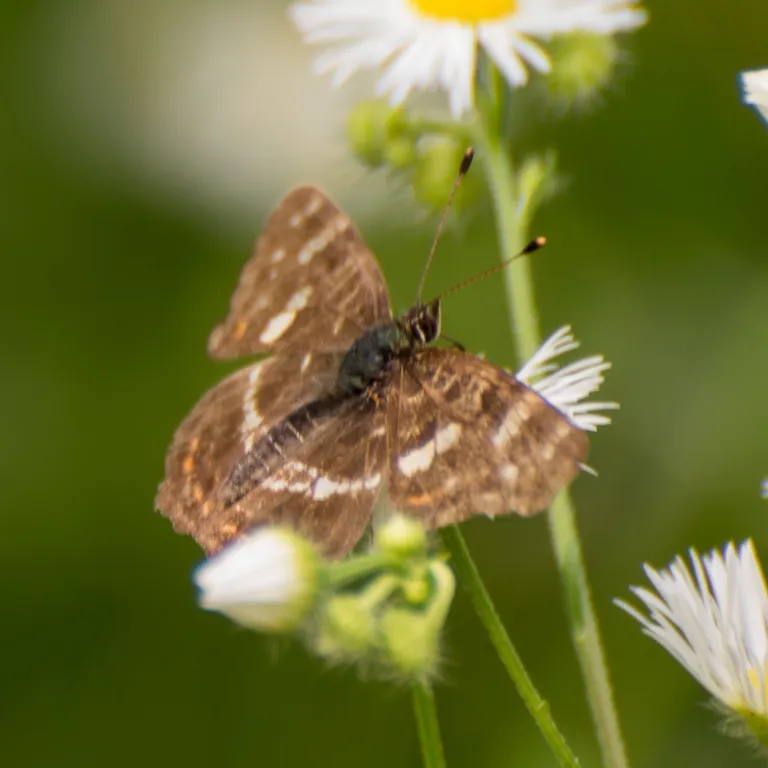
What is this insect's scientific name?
Araschnia levana
